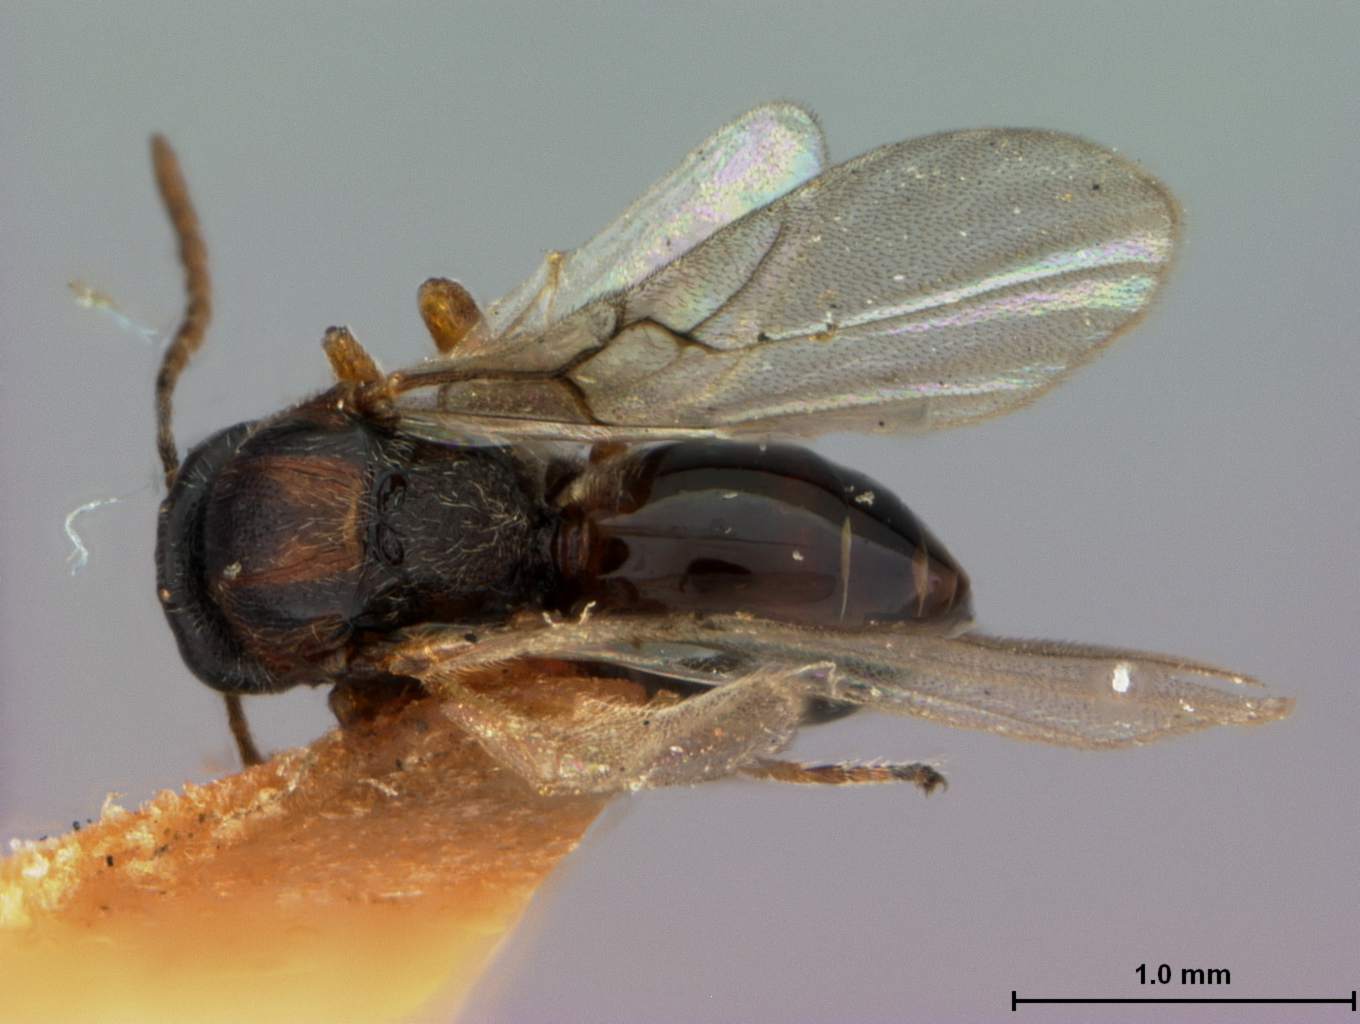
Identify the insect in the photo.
Callirhytis mamillaformis
